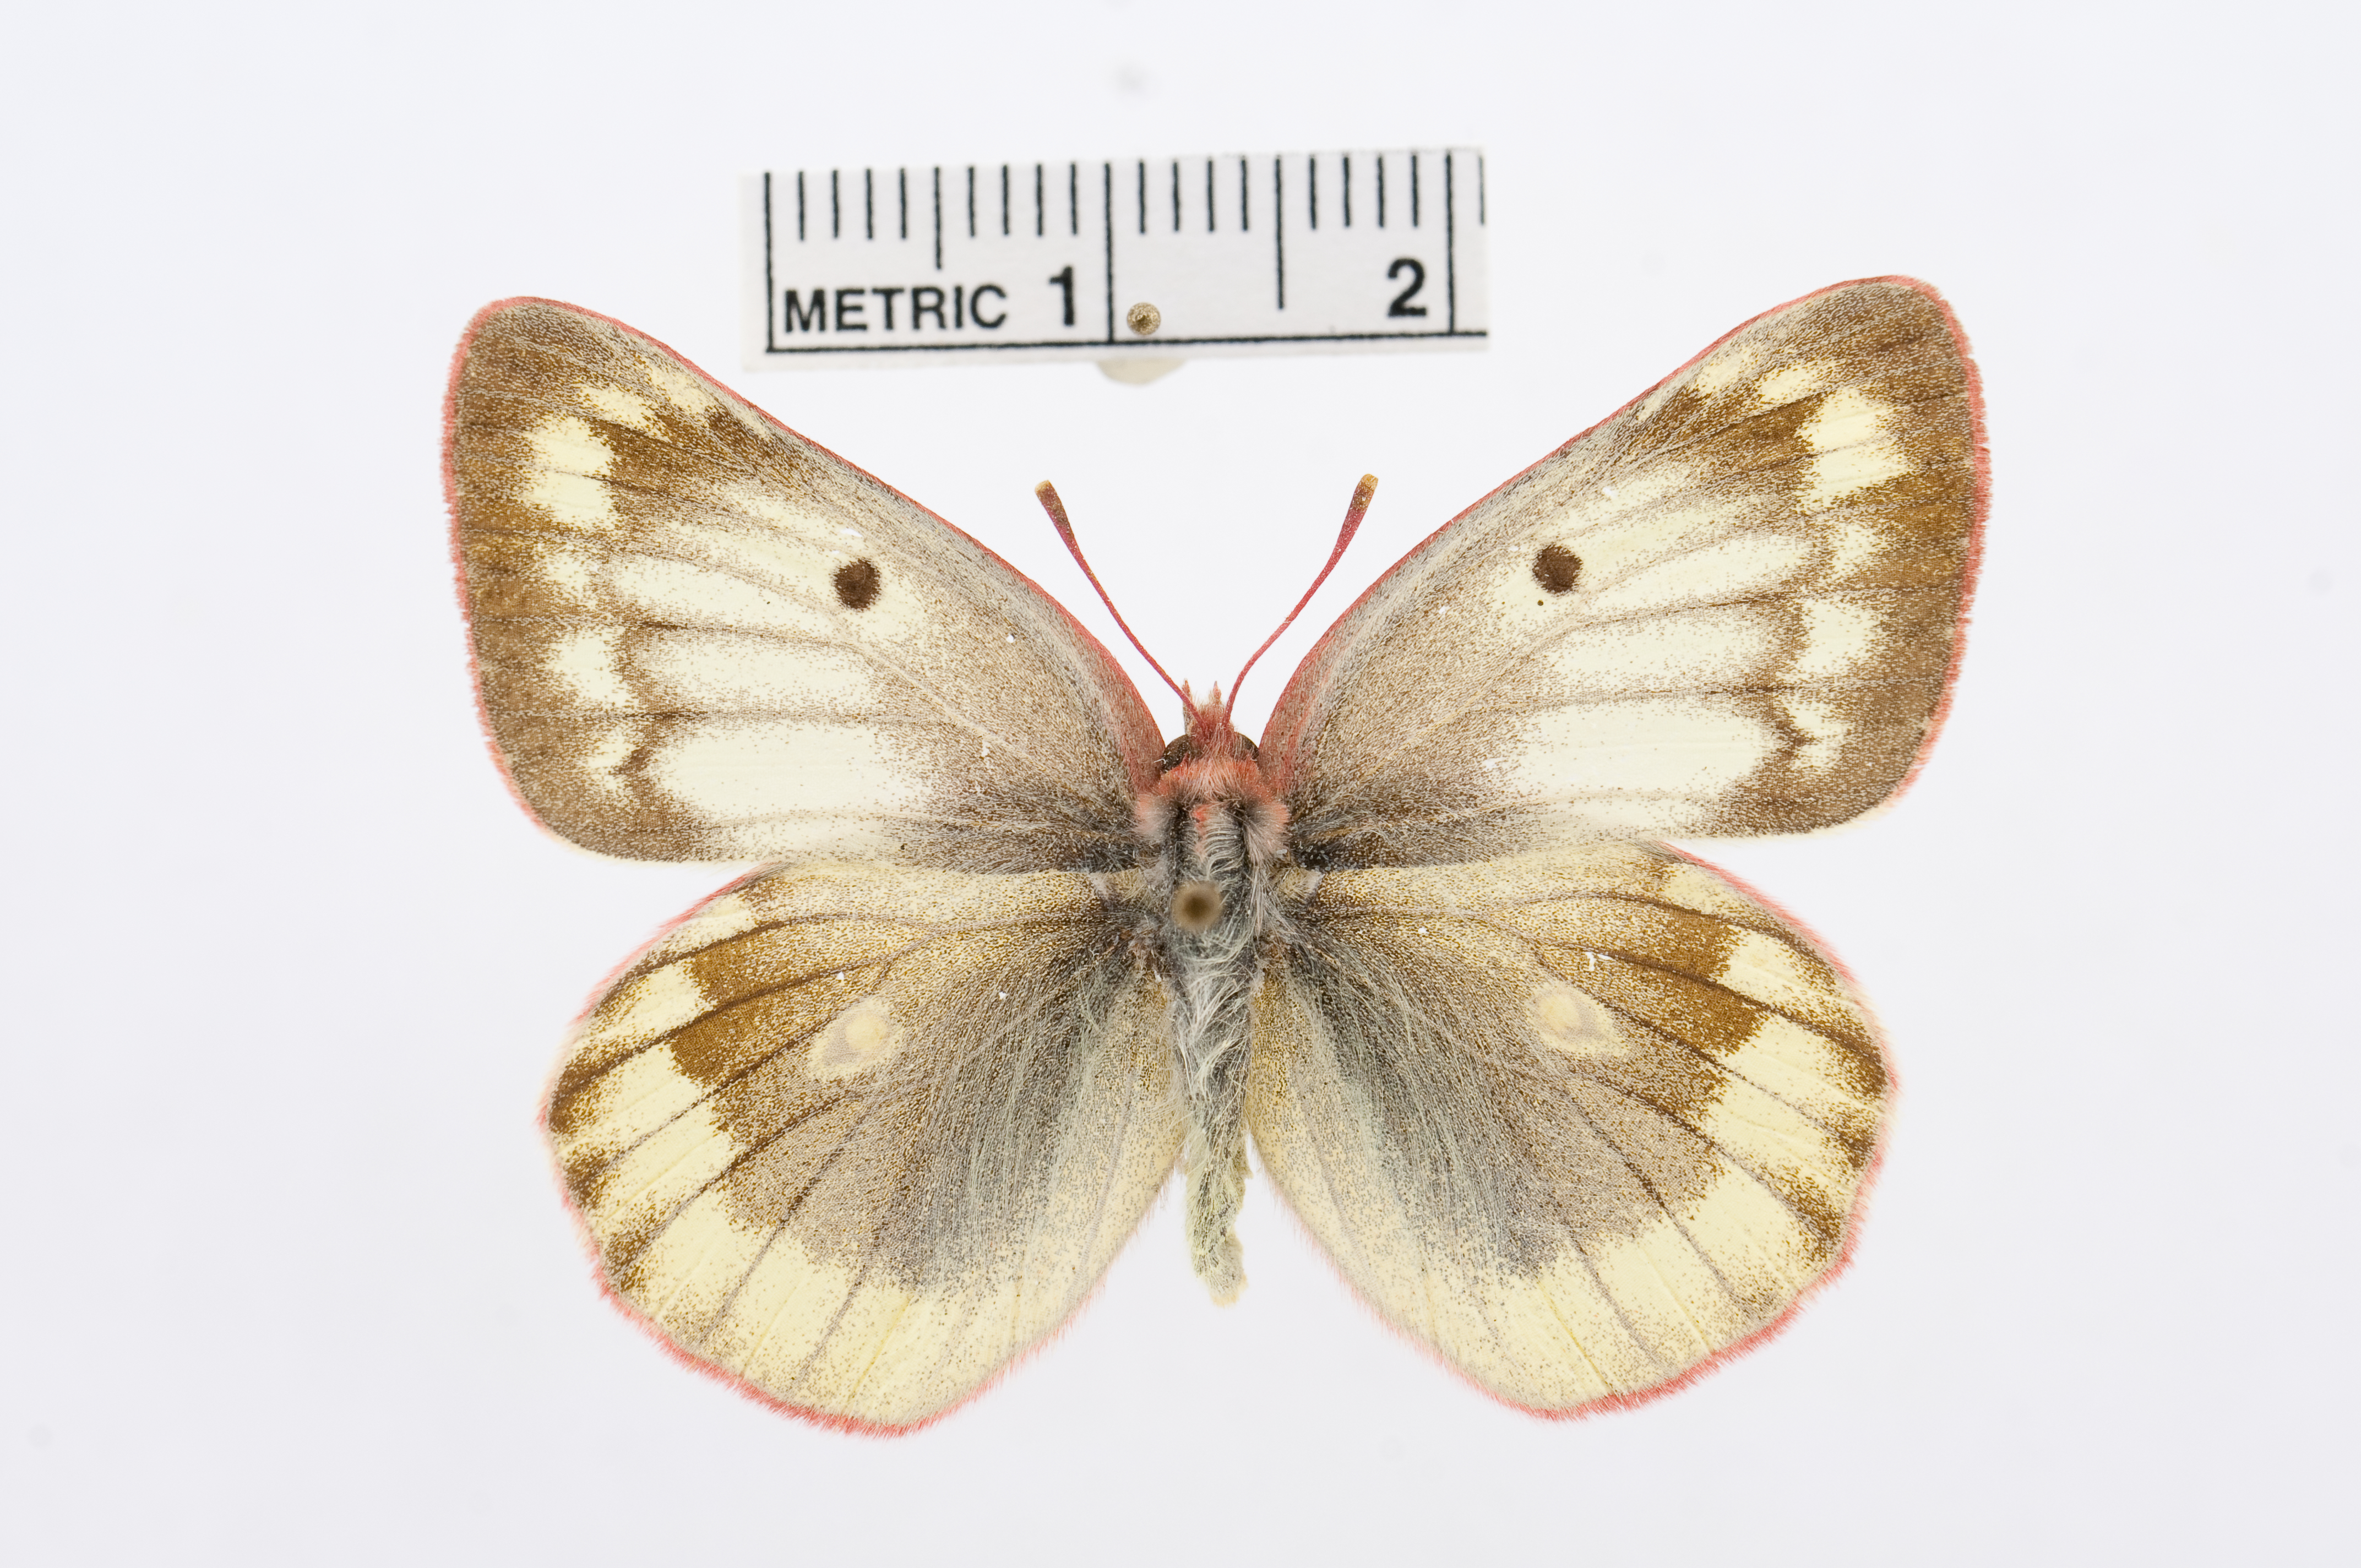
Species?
Colias australis
